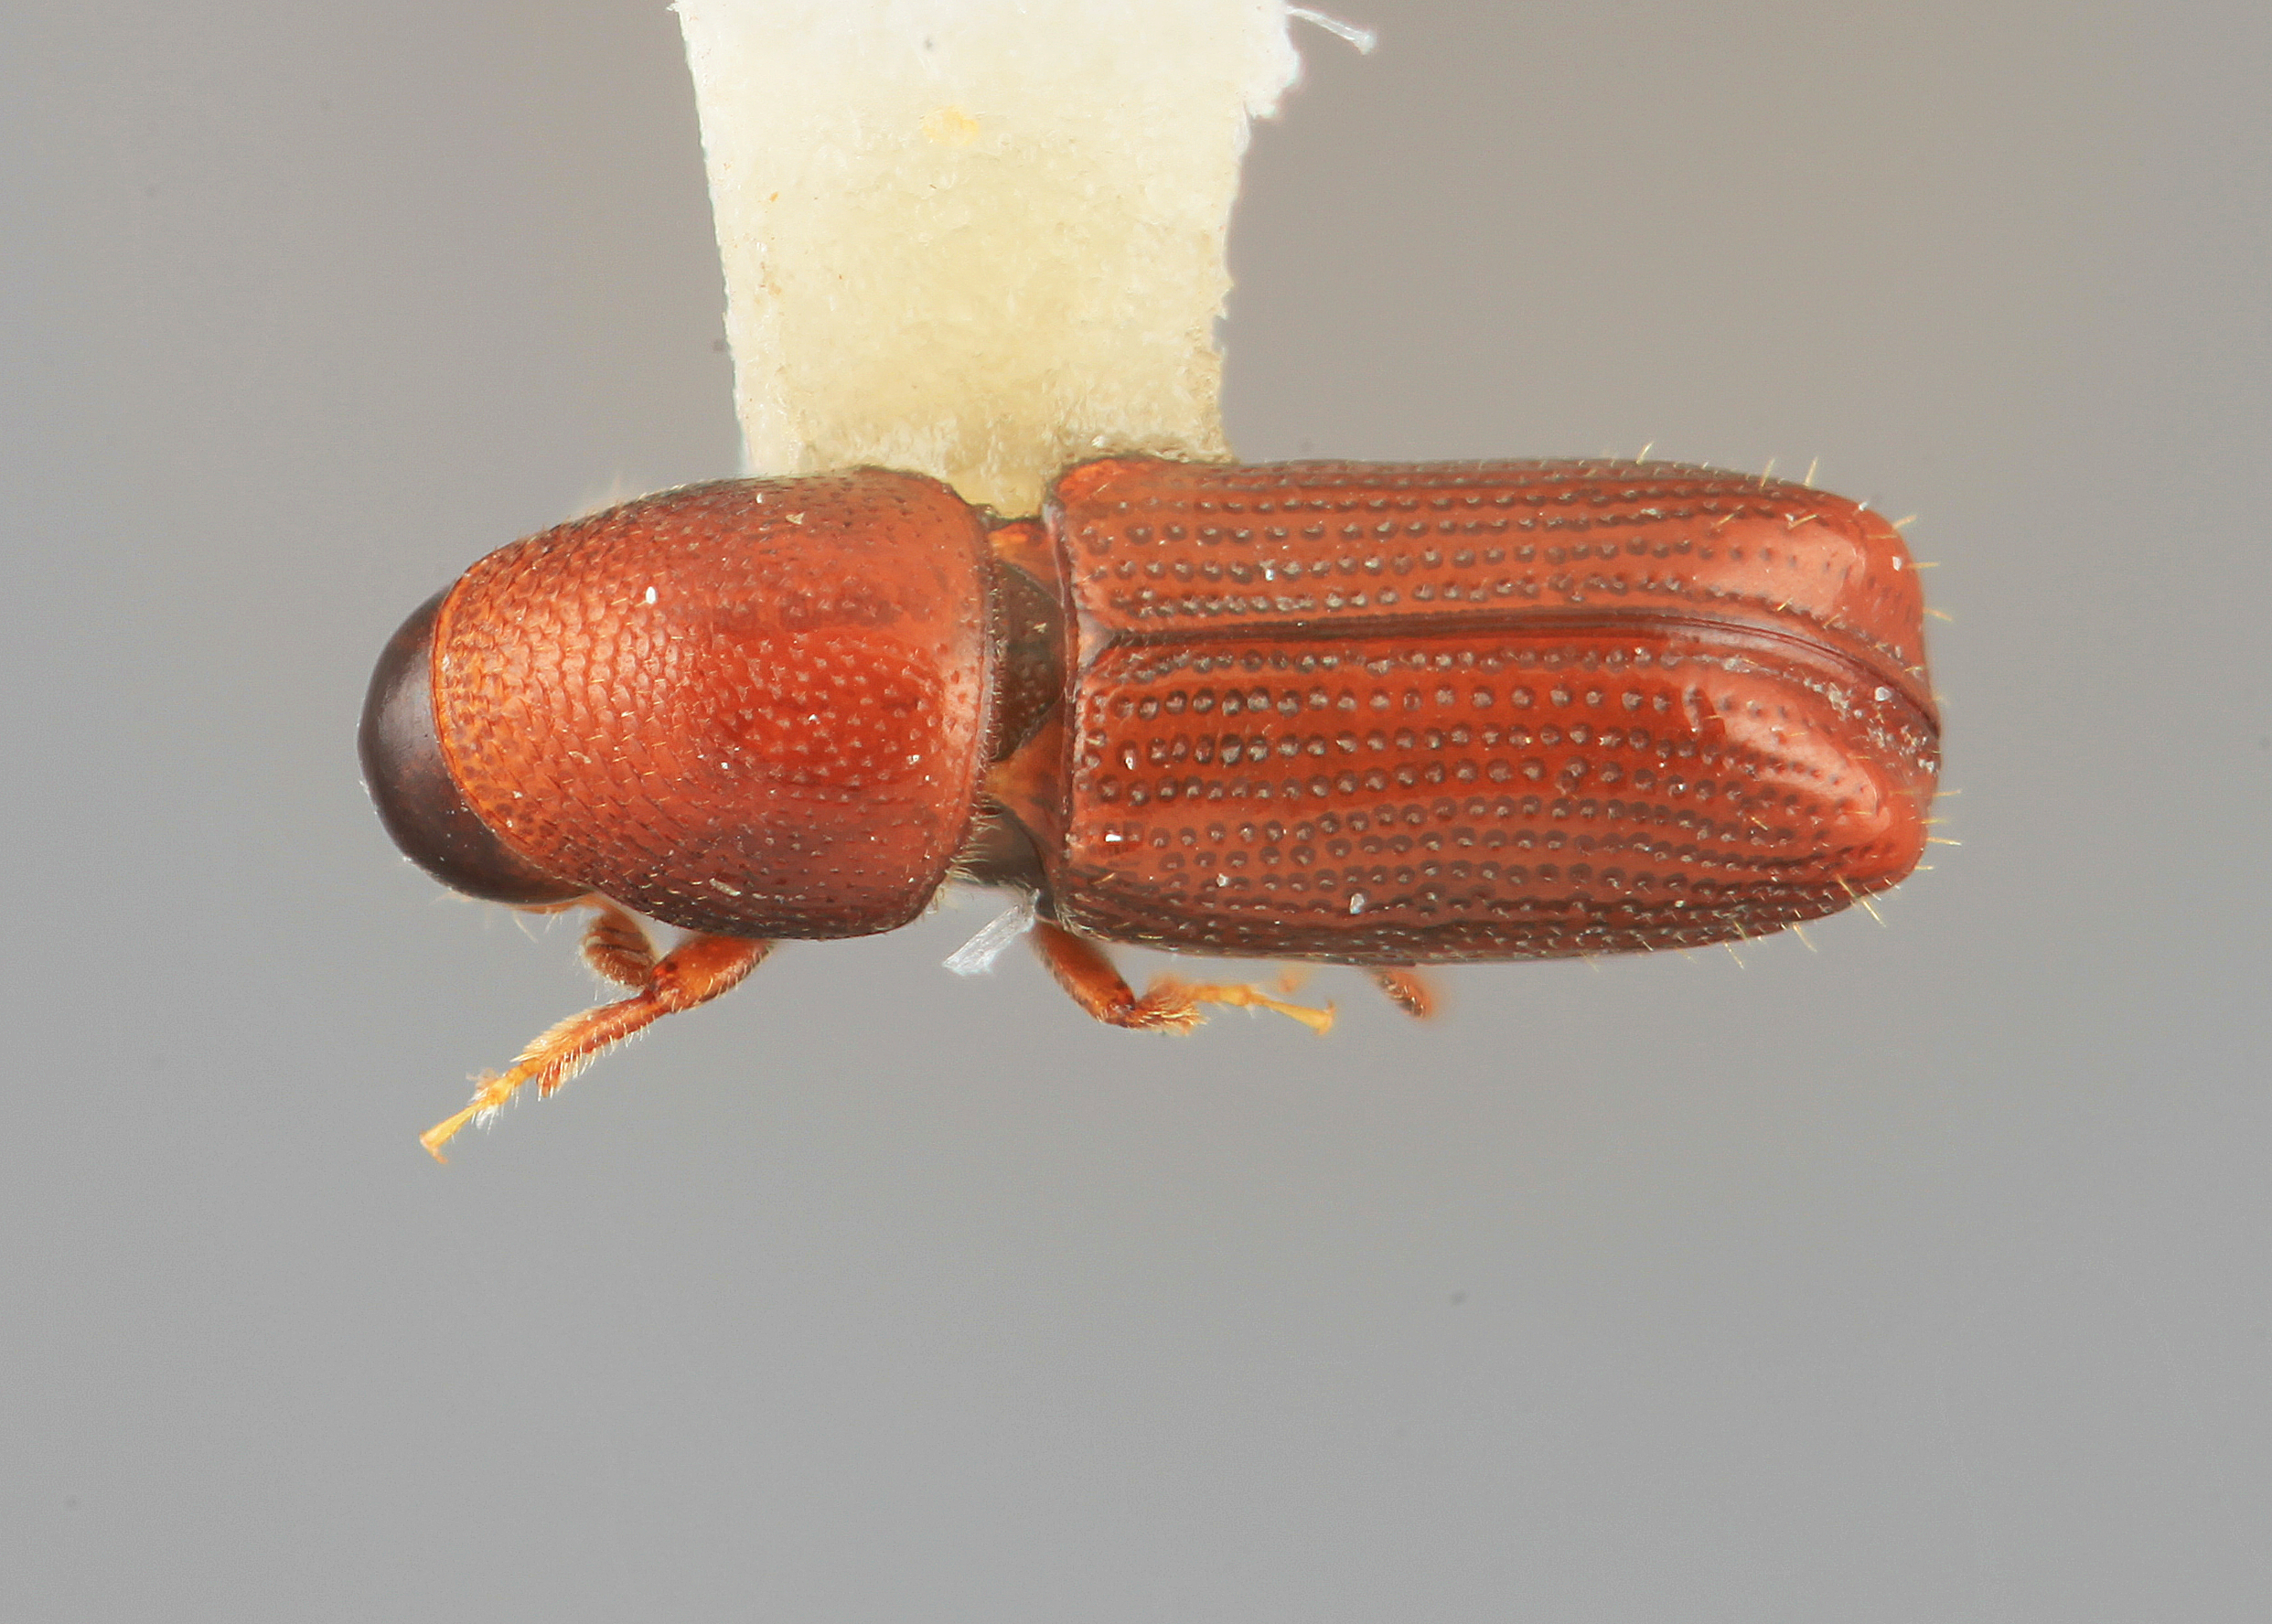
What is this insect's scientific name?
Pityophthorus splendens
